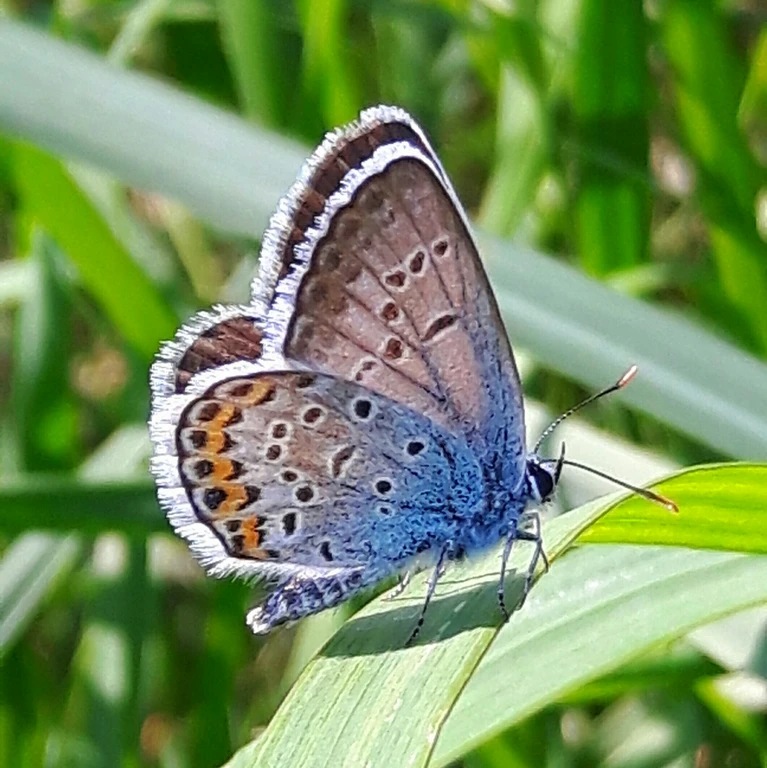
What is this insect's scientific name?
Plebejus argus
